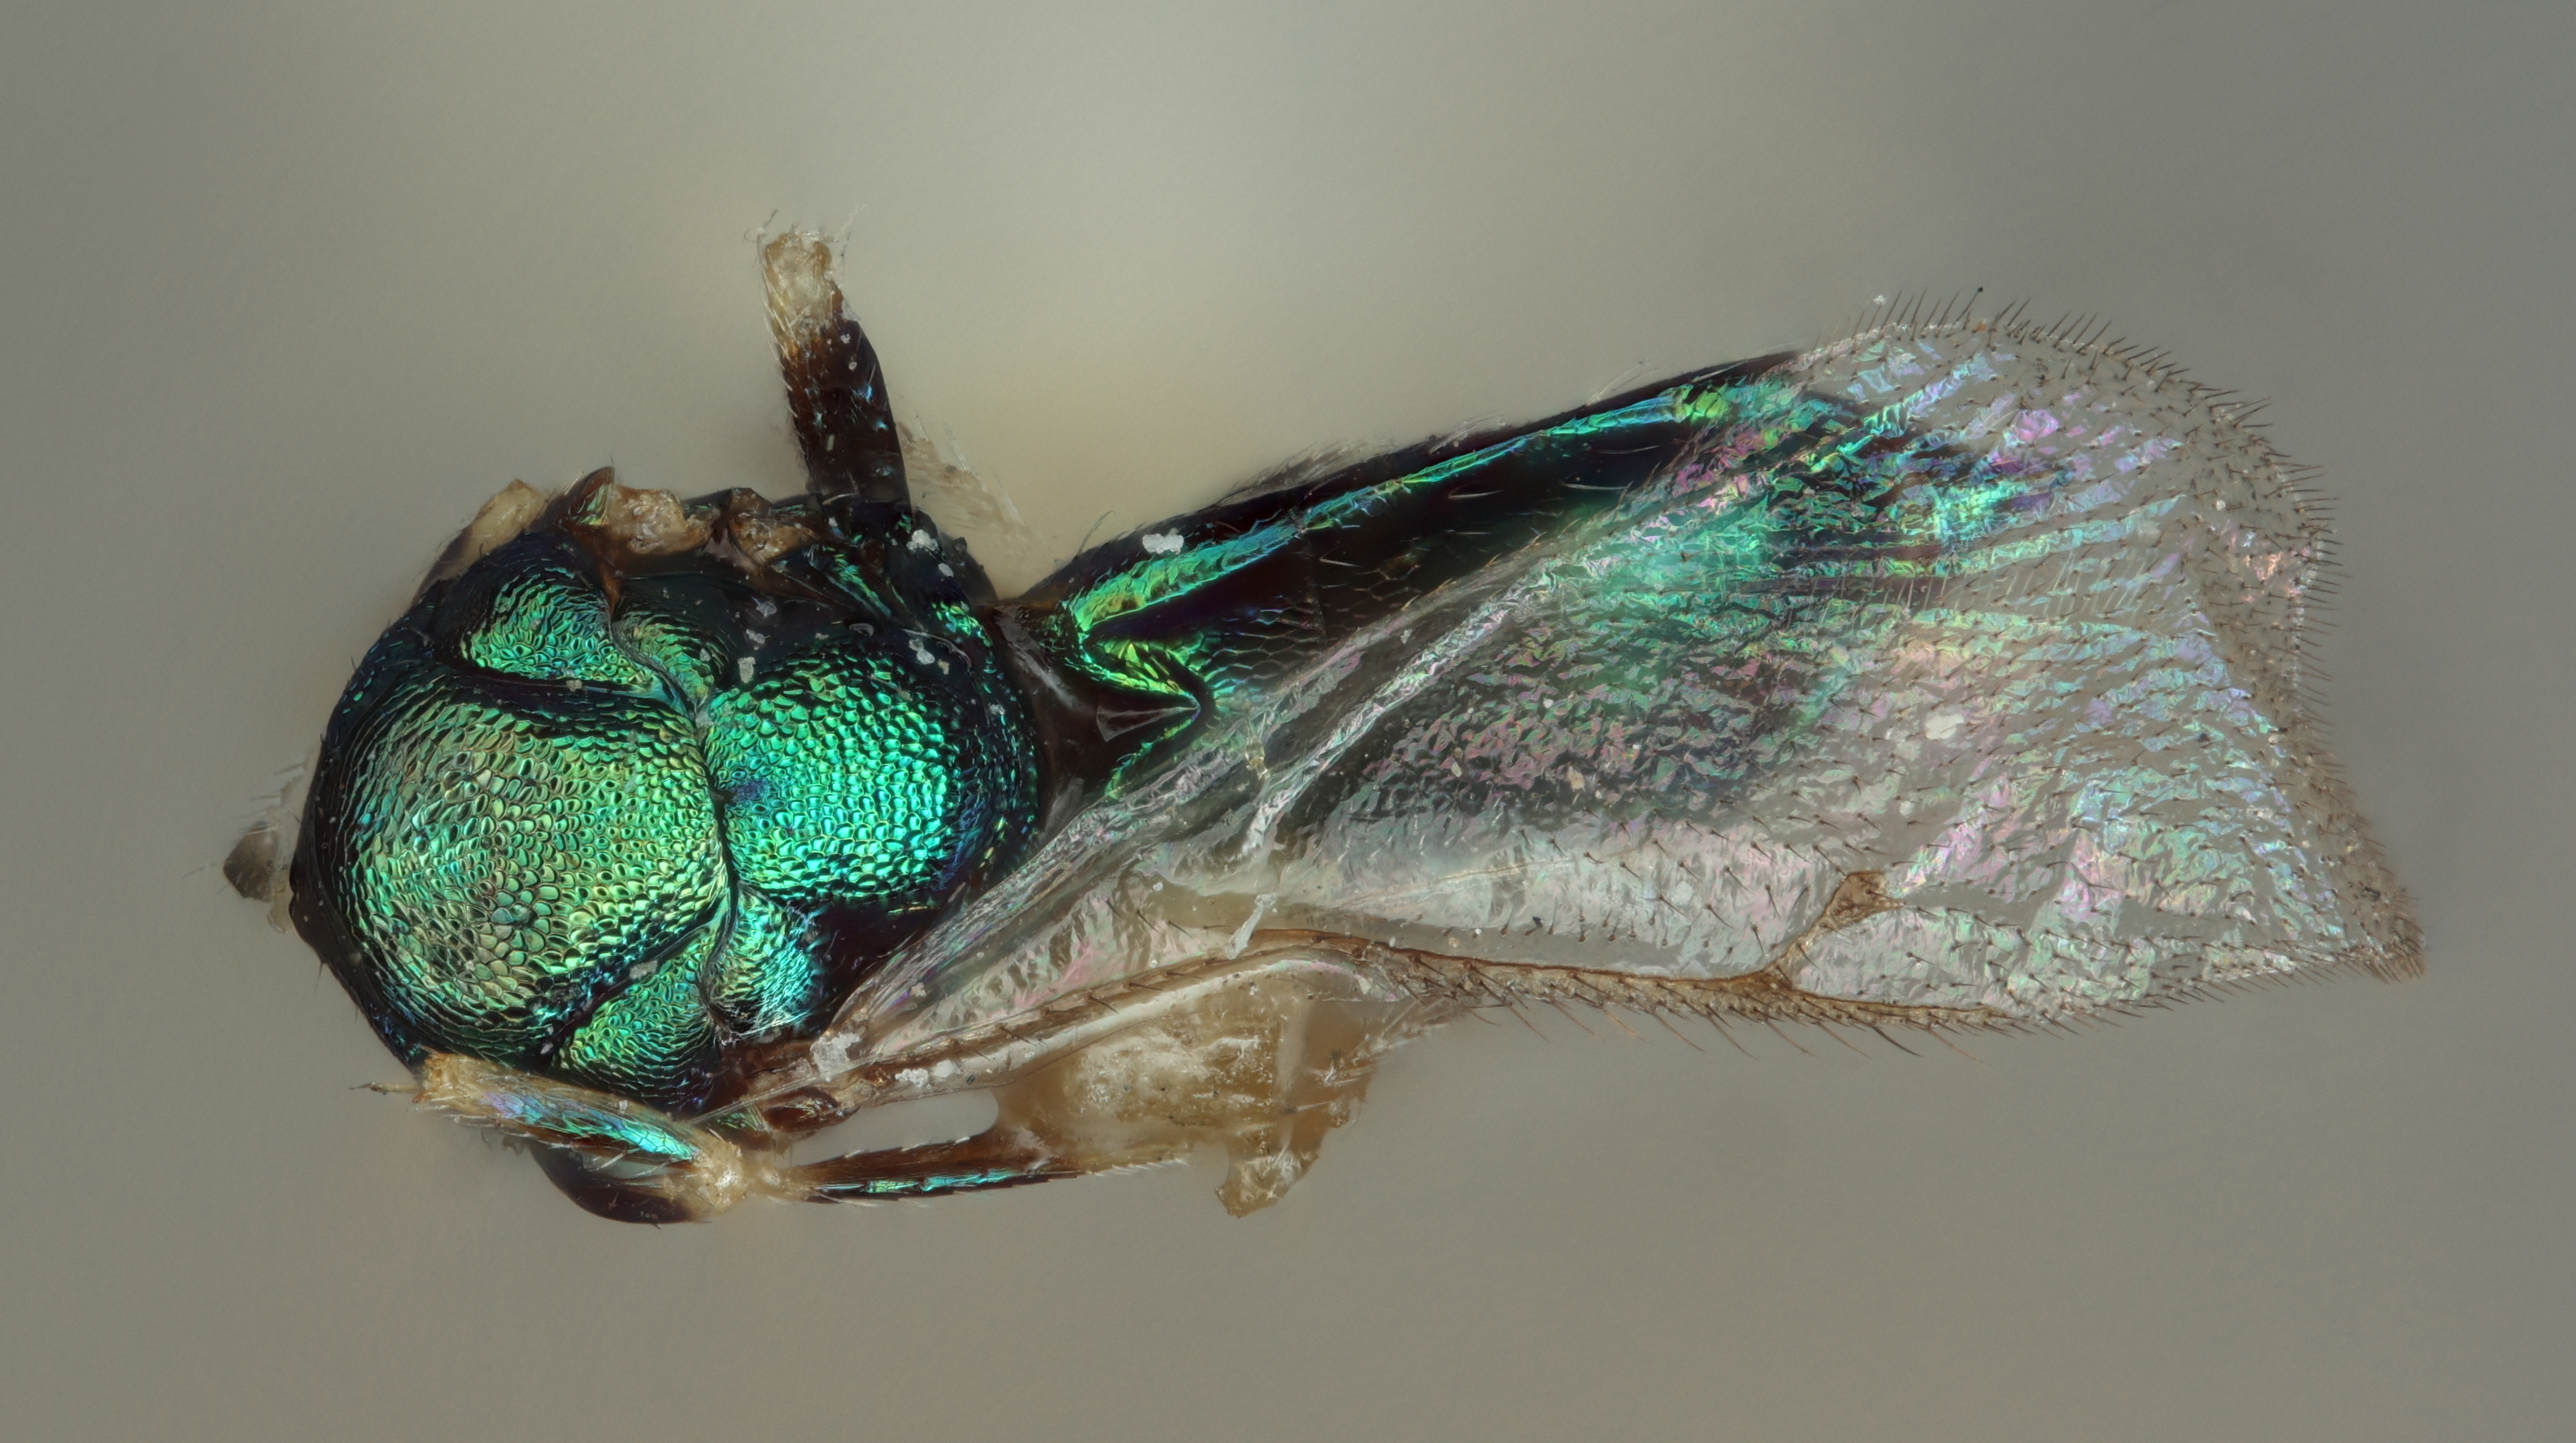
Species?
Paruriella viridis
